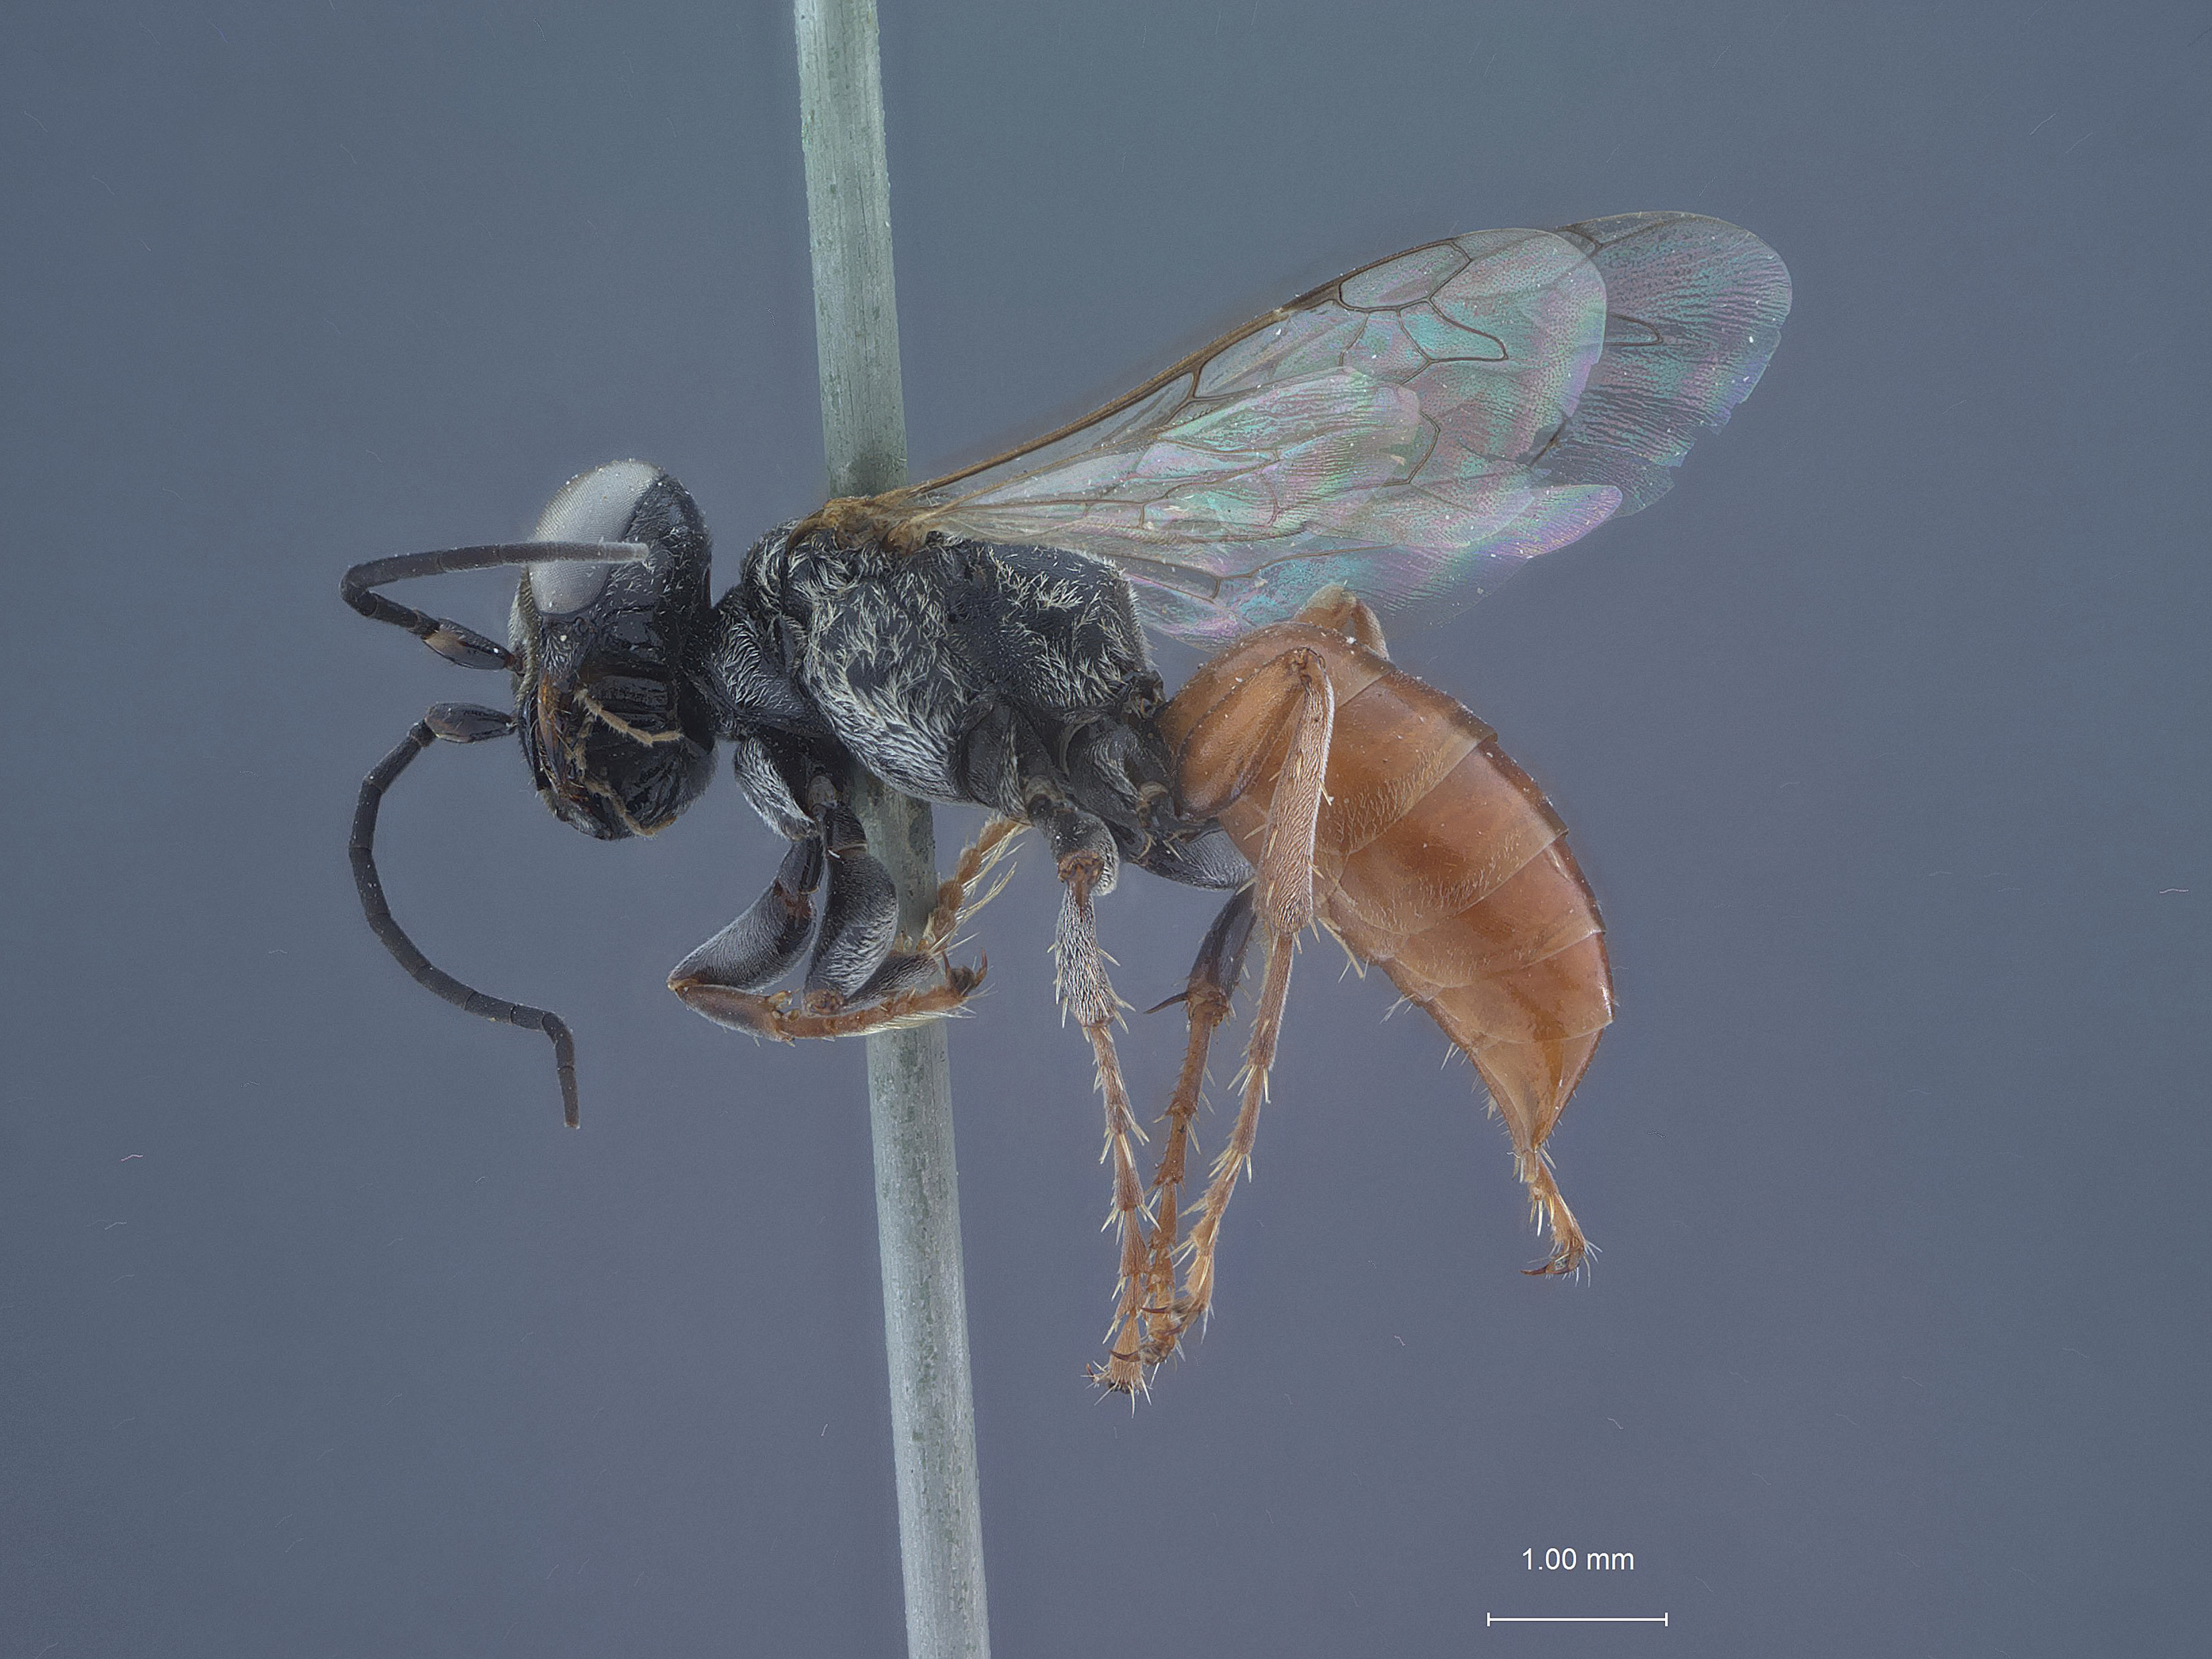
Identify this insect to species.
Tachysphex nonakai
